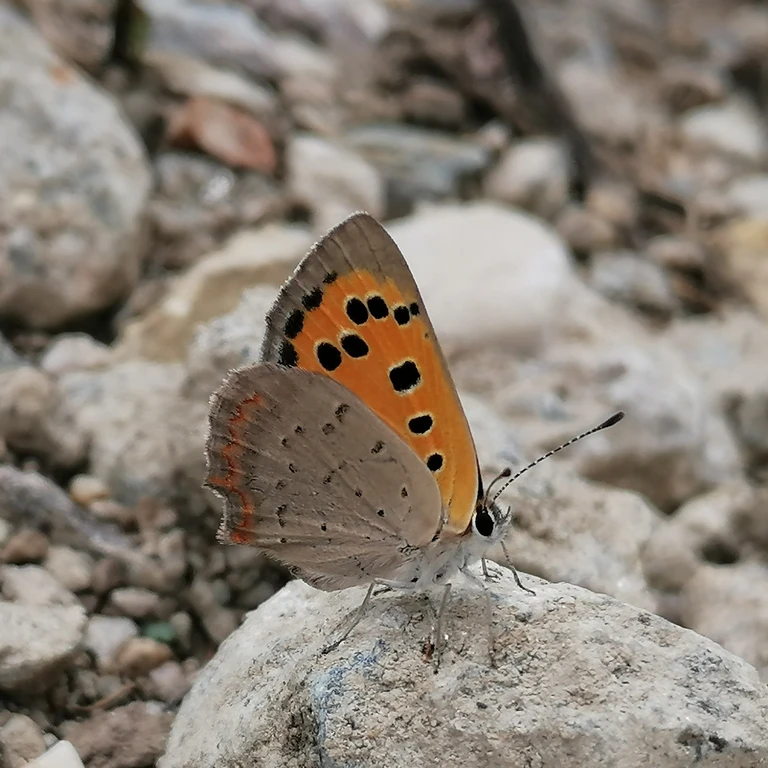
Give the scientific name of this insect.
Lycaena phlaeas
